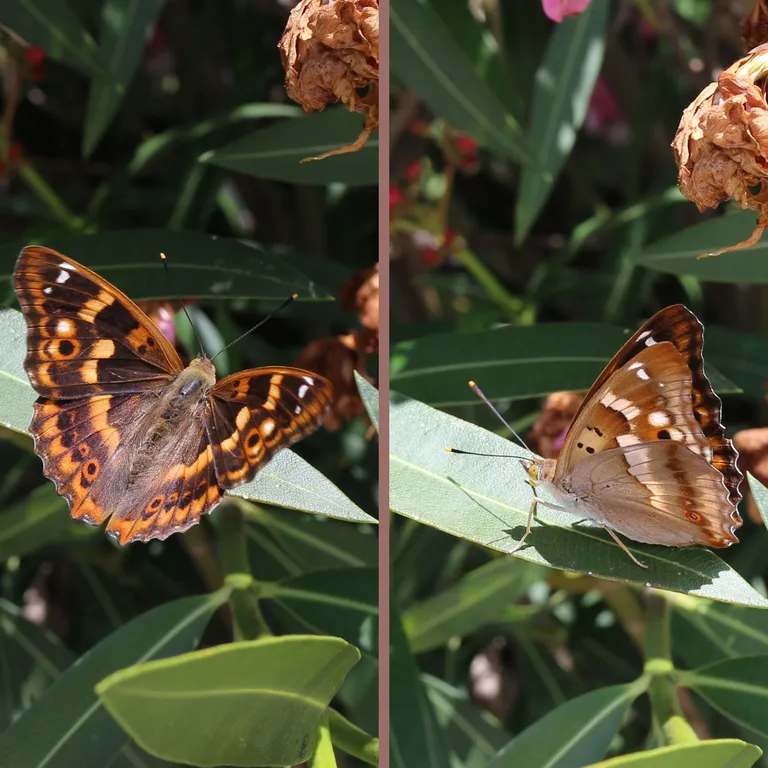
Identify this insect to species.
Apatura ilia
